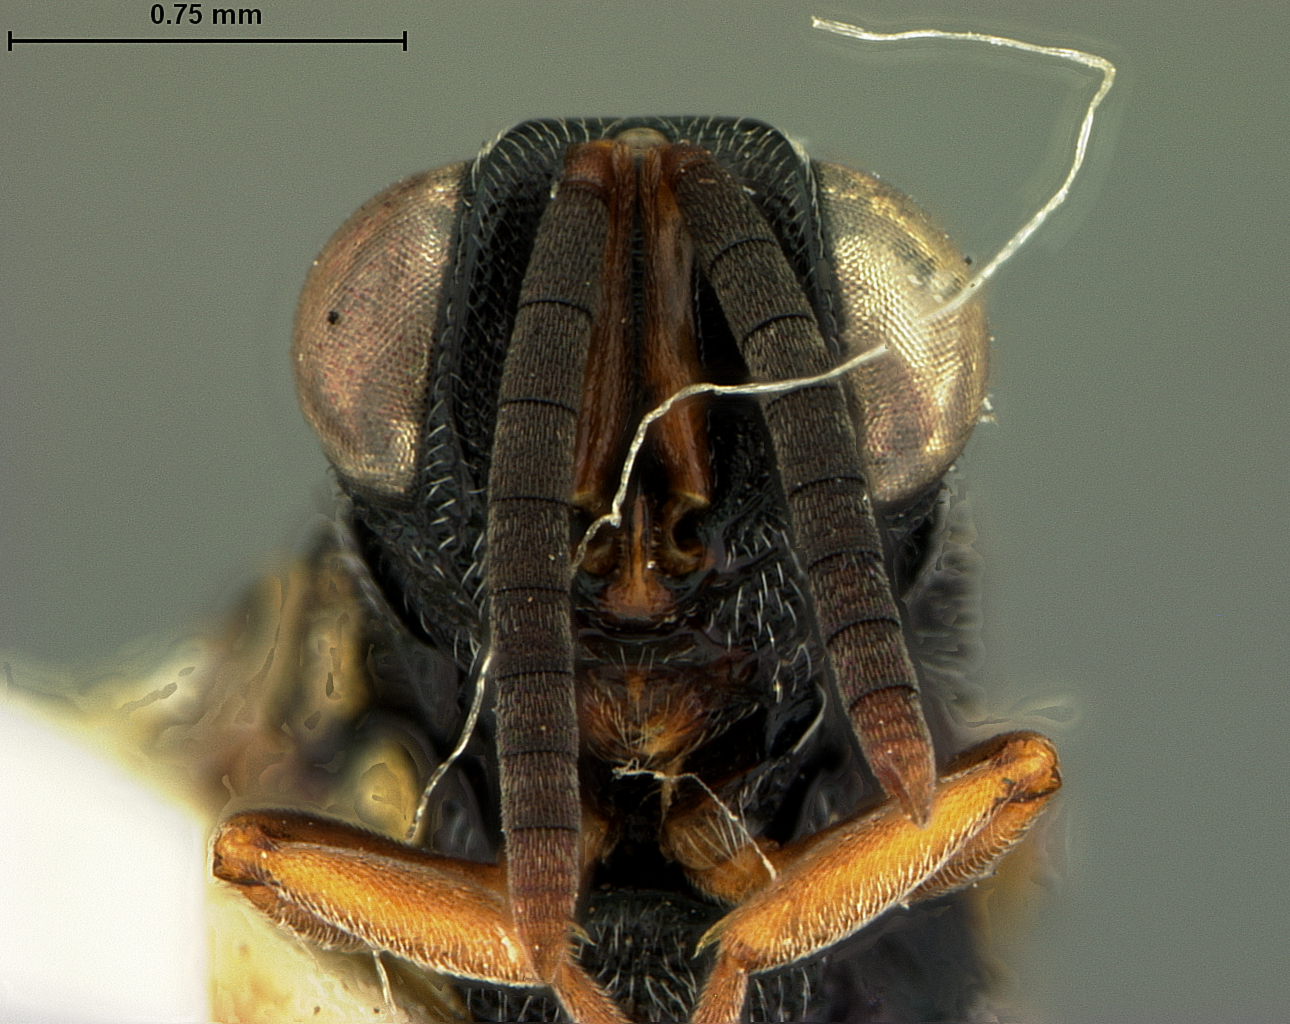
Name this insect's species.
Stomatocera sulcata
